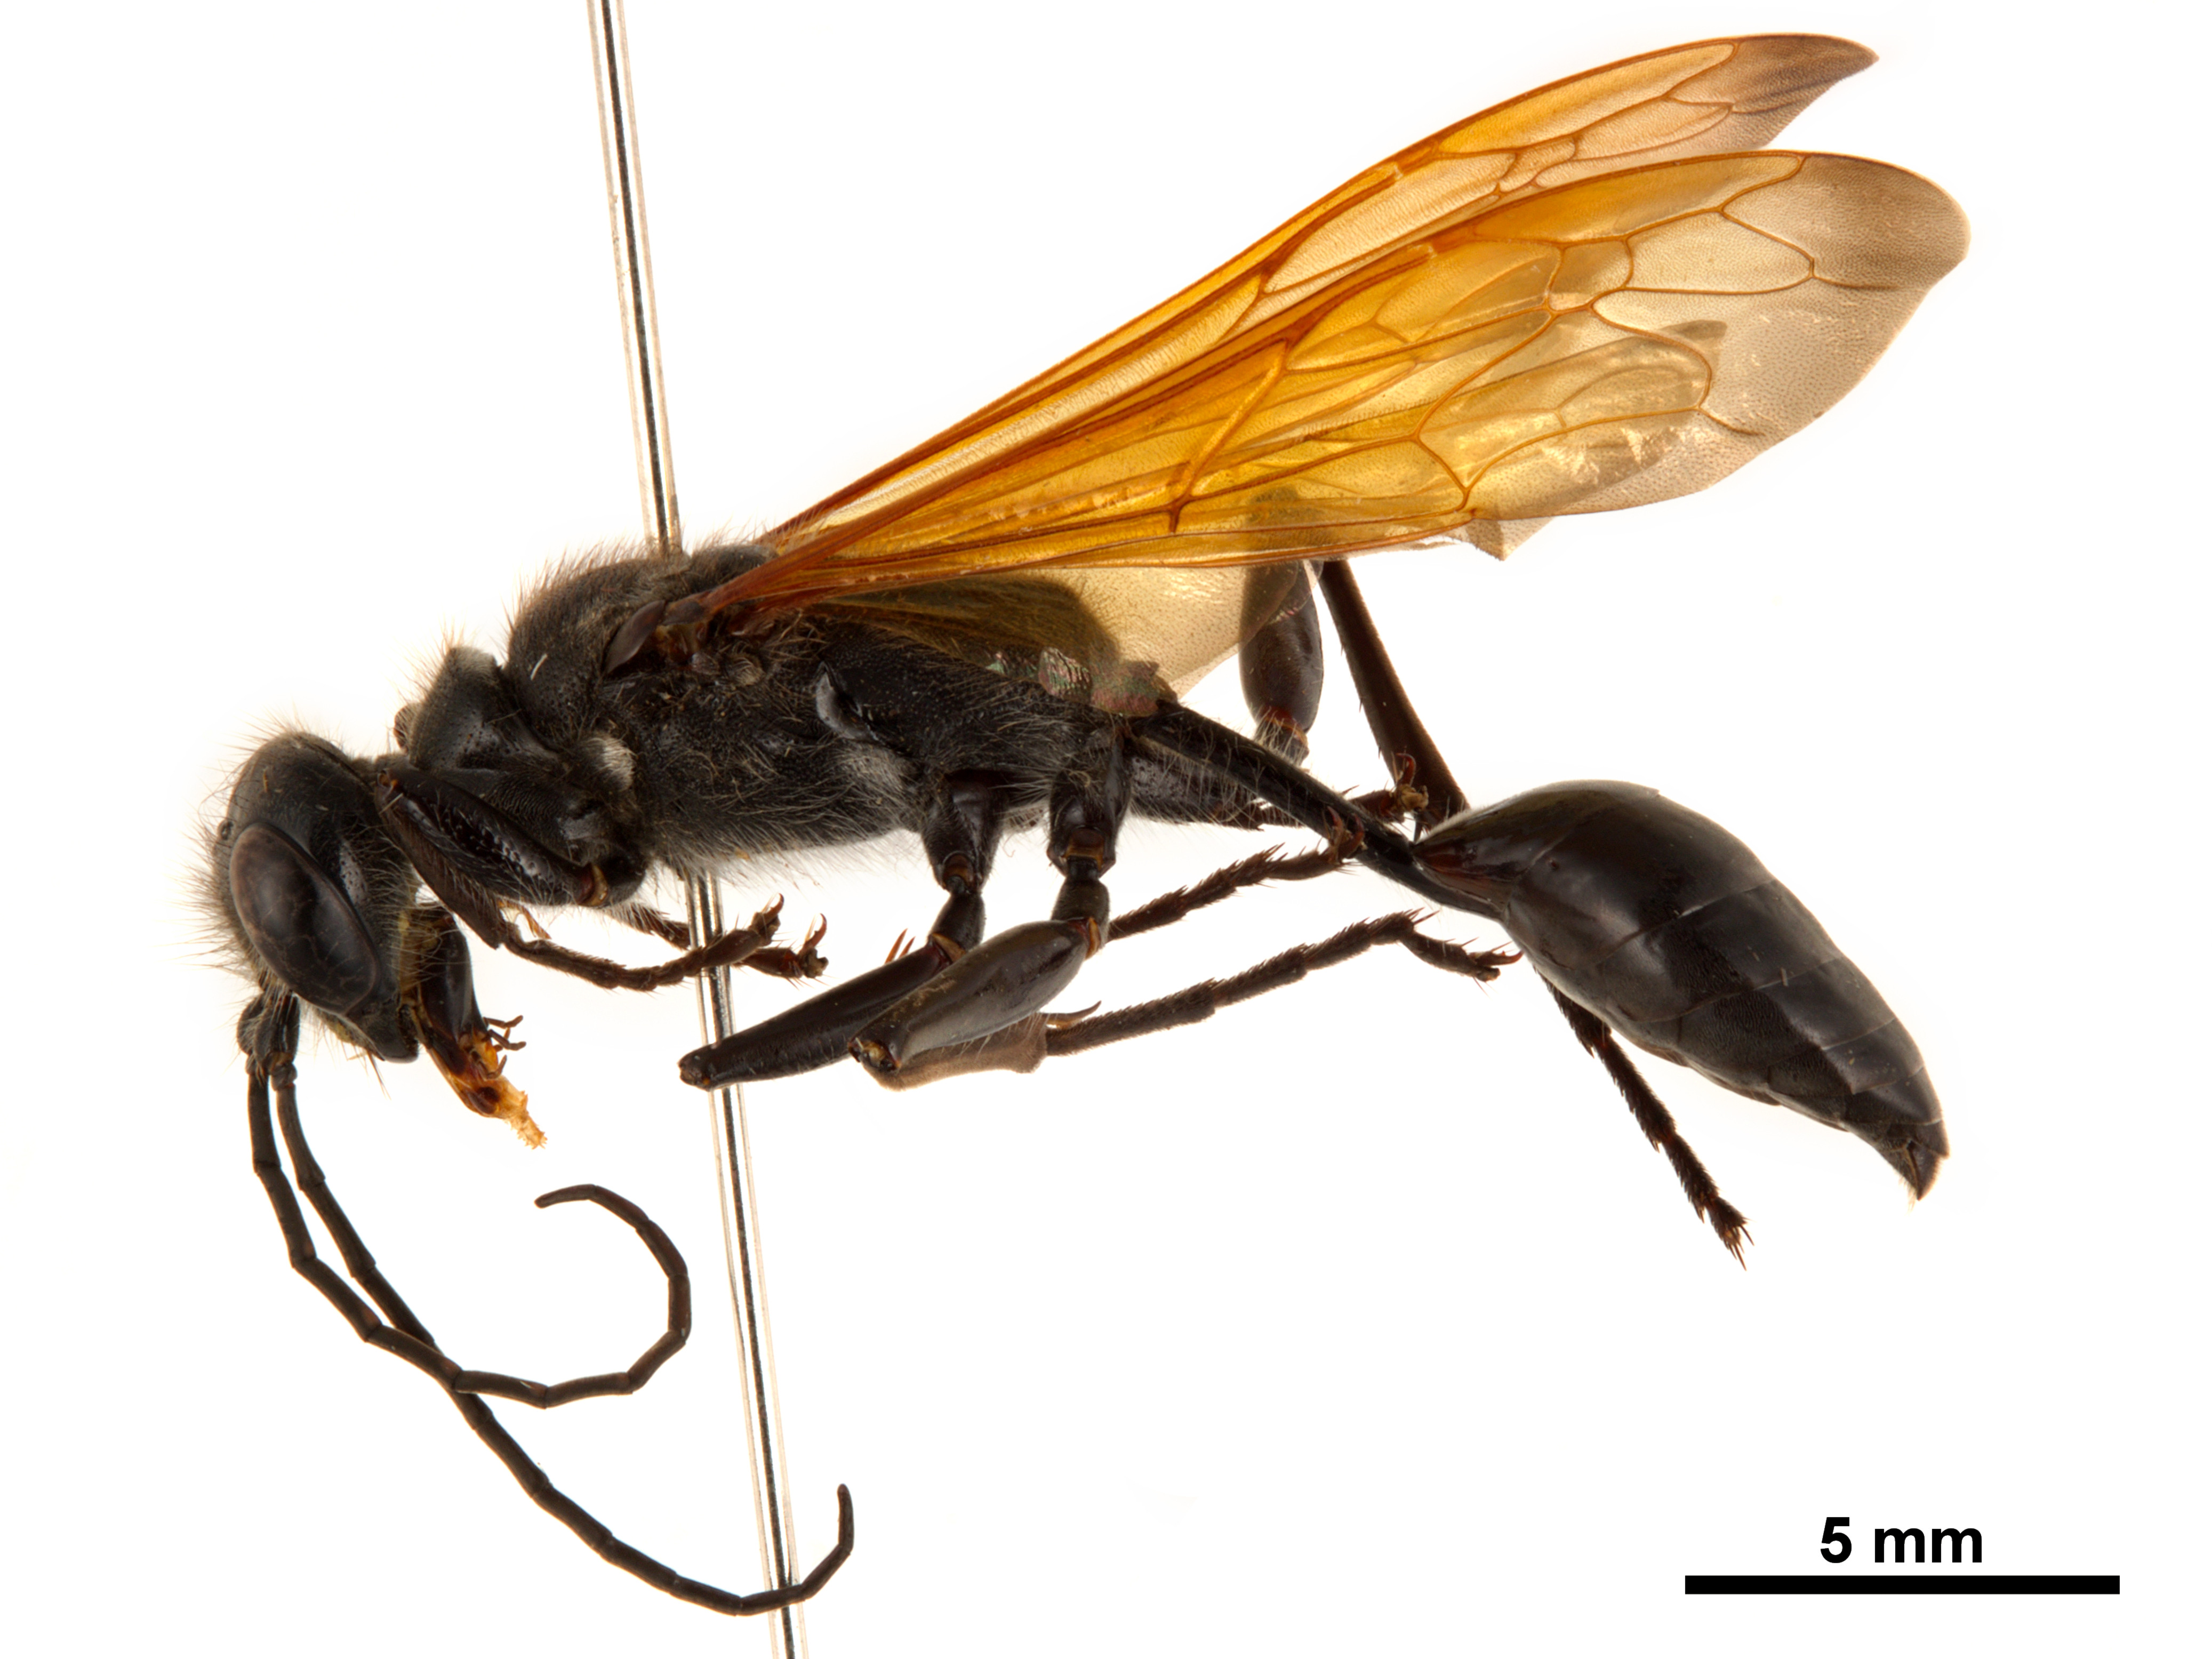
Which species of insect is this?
Penepodium albovillosum
